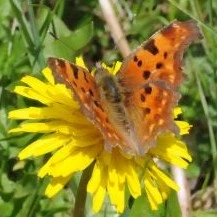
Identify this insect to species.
Polygonia c-album
